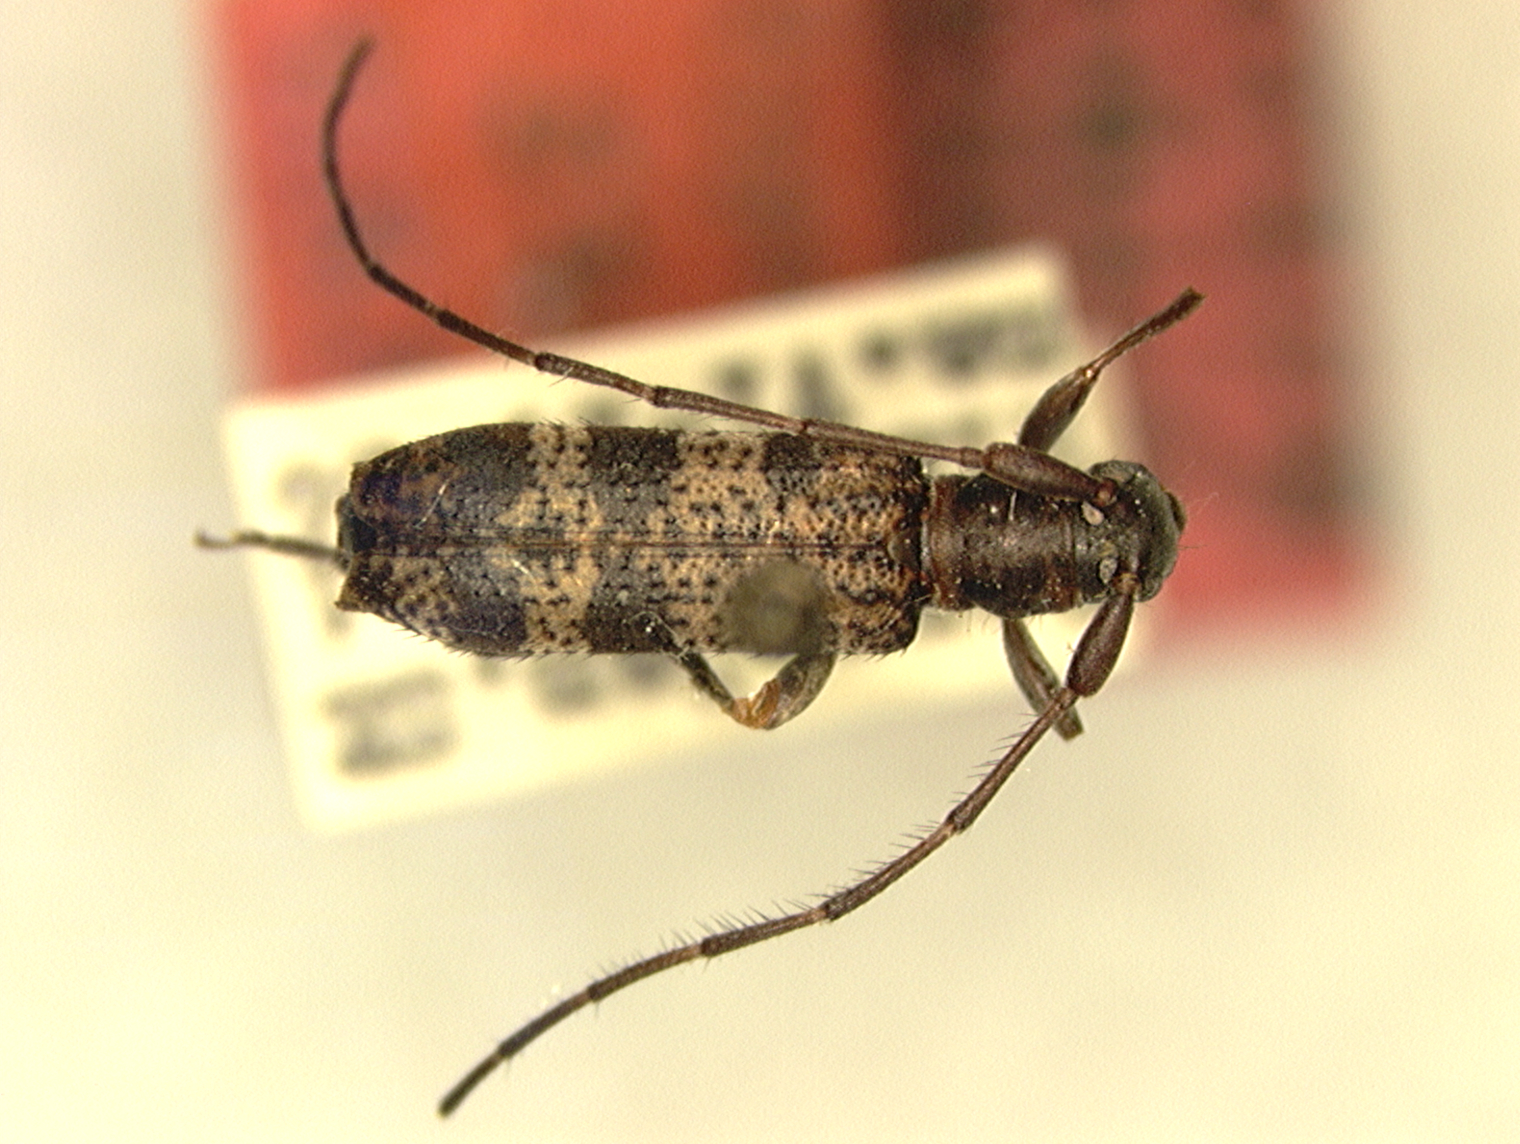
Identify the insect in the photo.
Rondibilis horiensis
